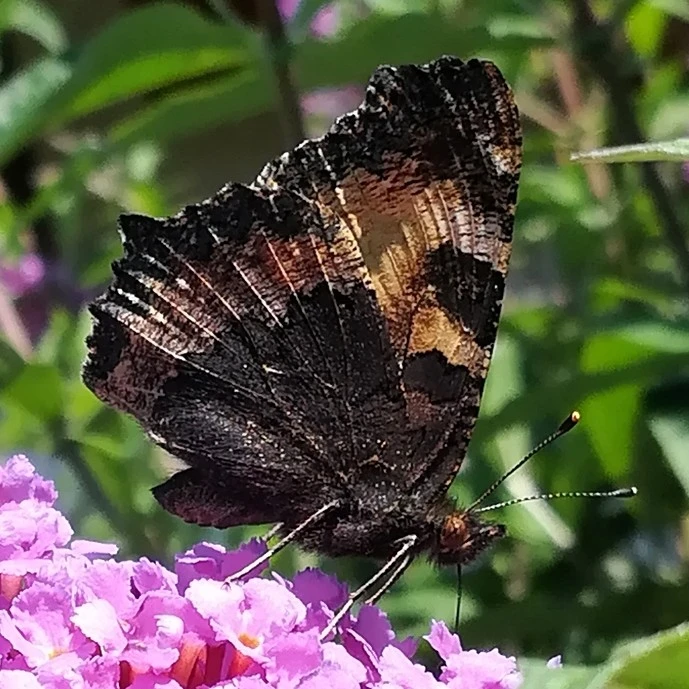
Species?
Aglais urticae
